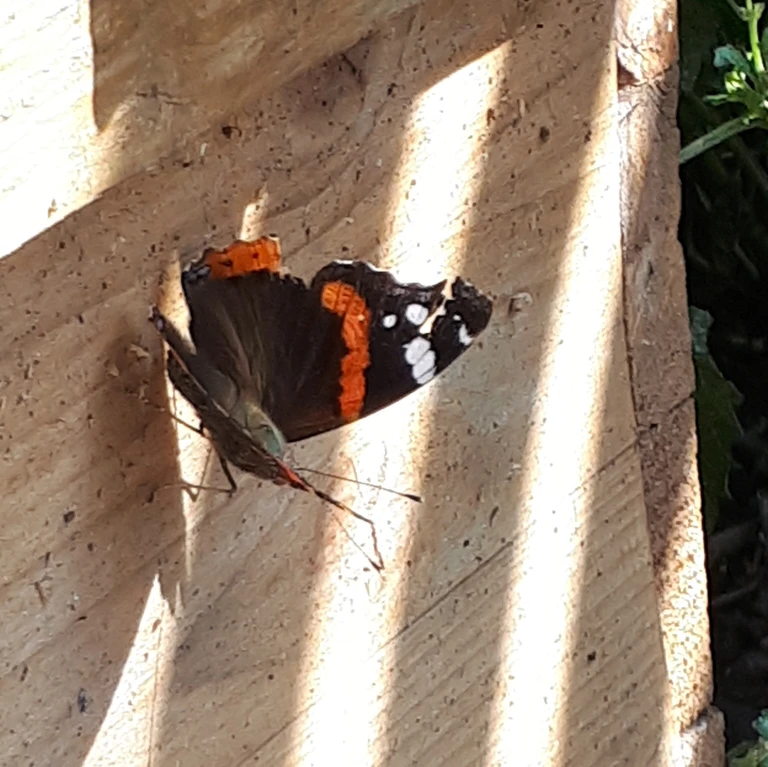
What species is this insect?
Vanessa atalanta
